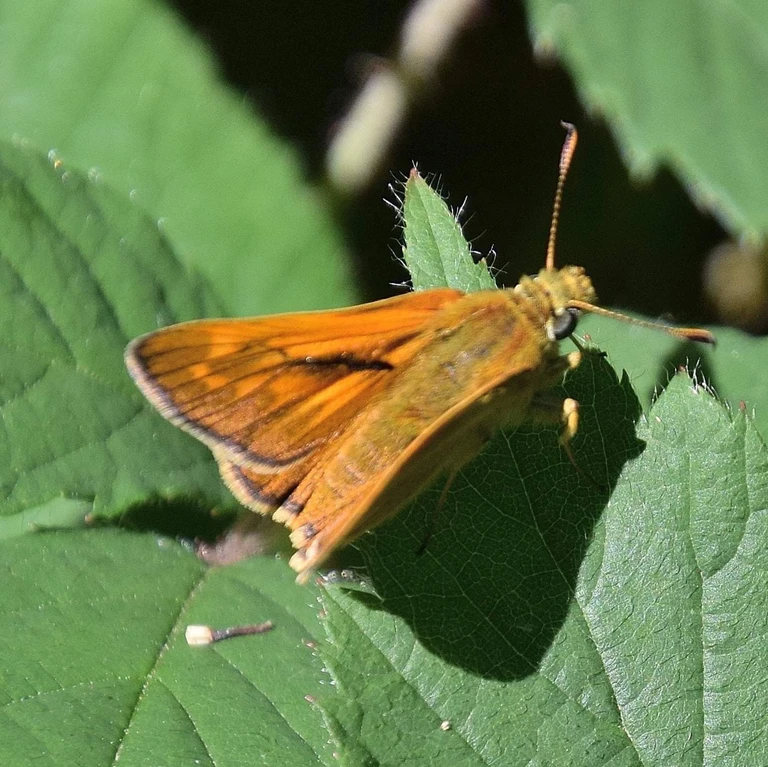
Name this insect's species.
Ochlodes sylvanus (also Ochlodes venata)
